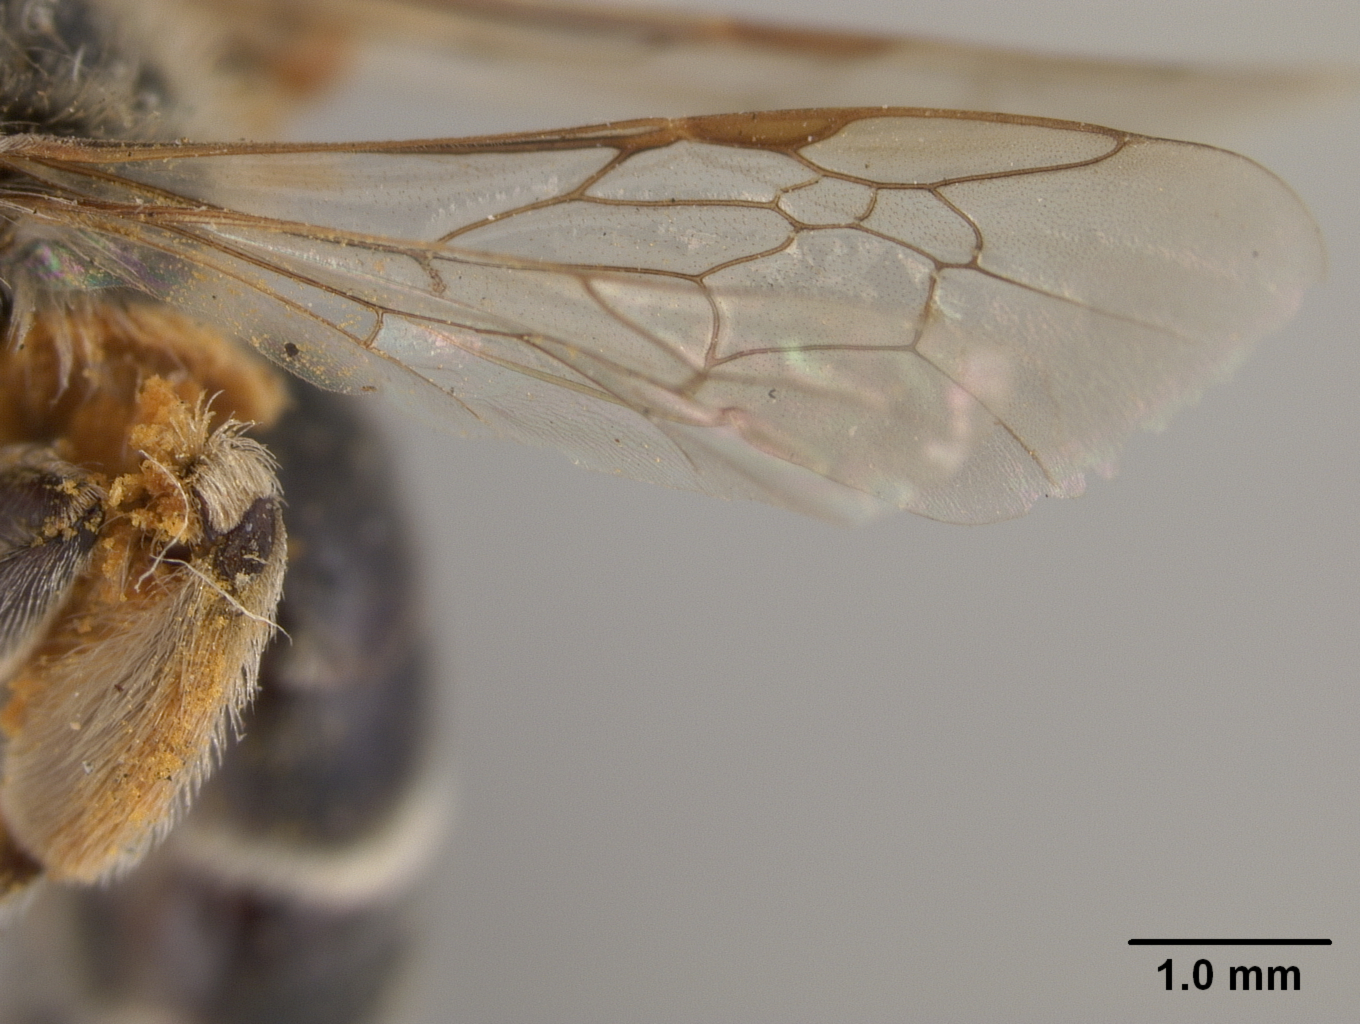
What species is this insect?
Andrena antonitonis
